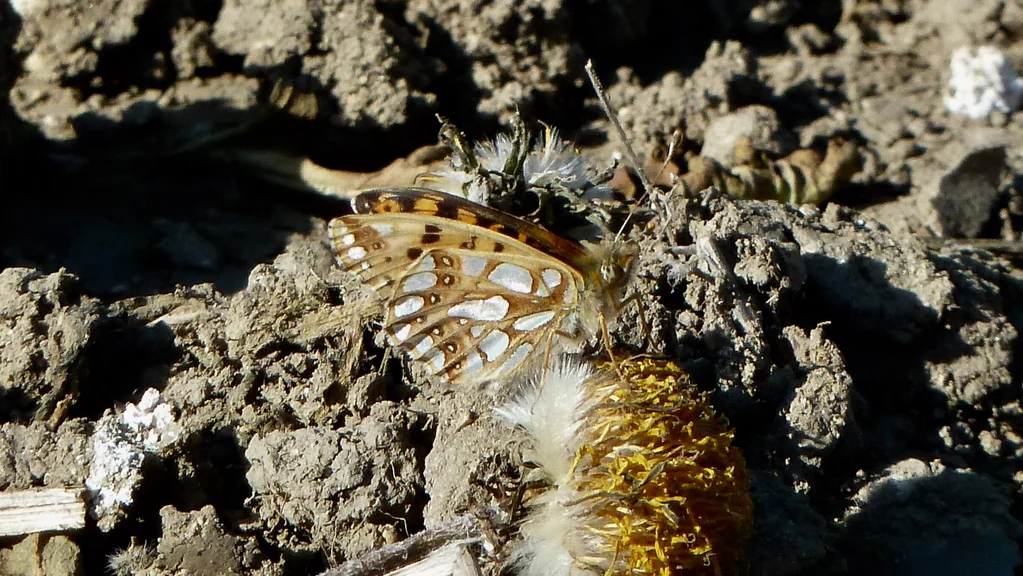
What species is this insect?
Issoria lathonia
